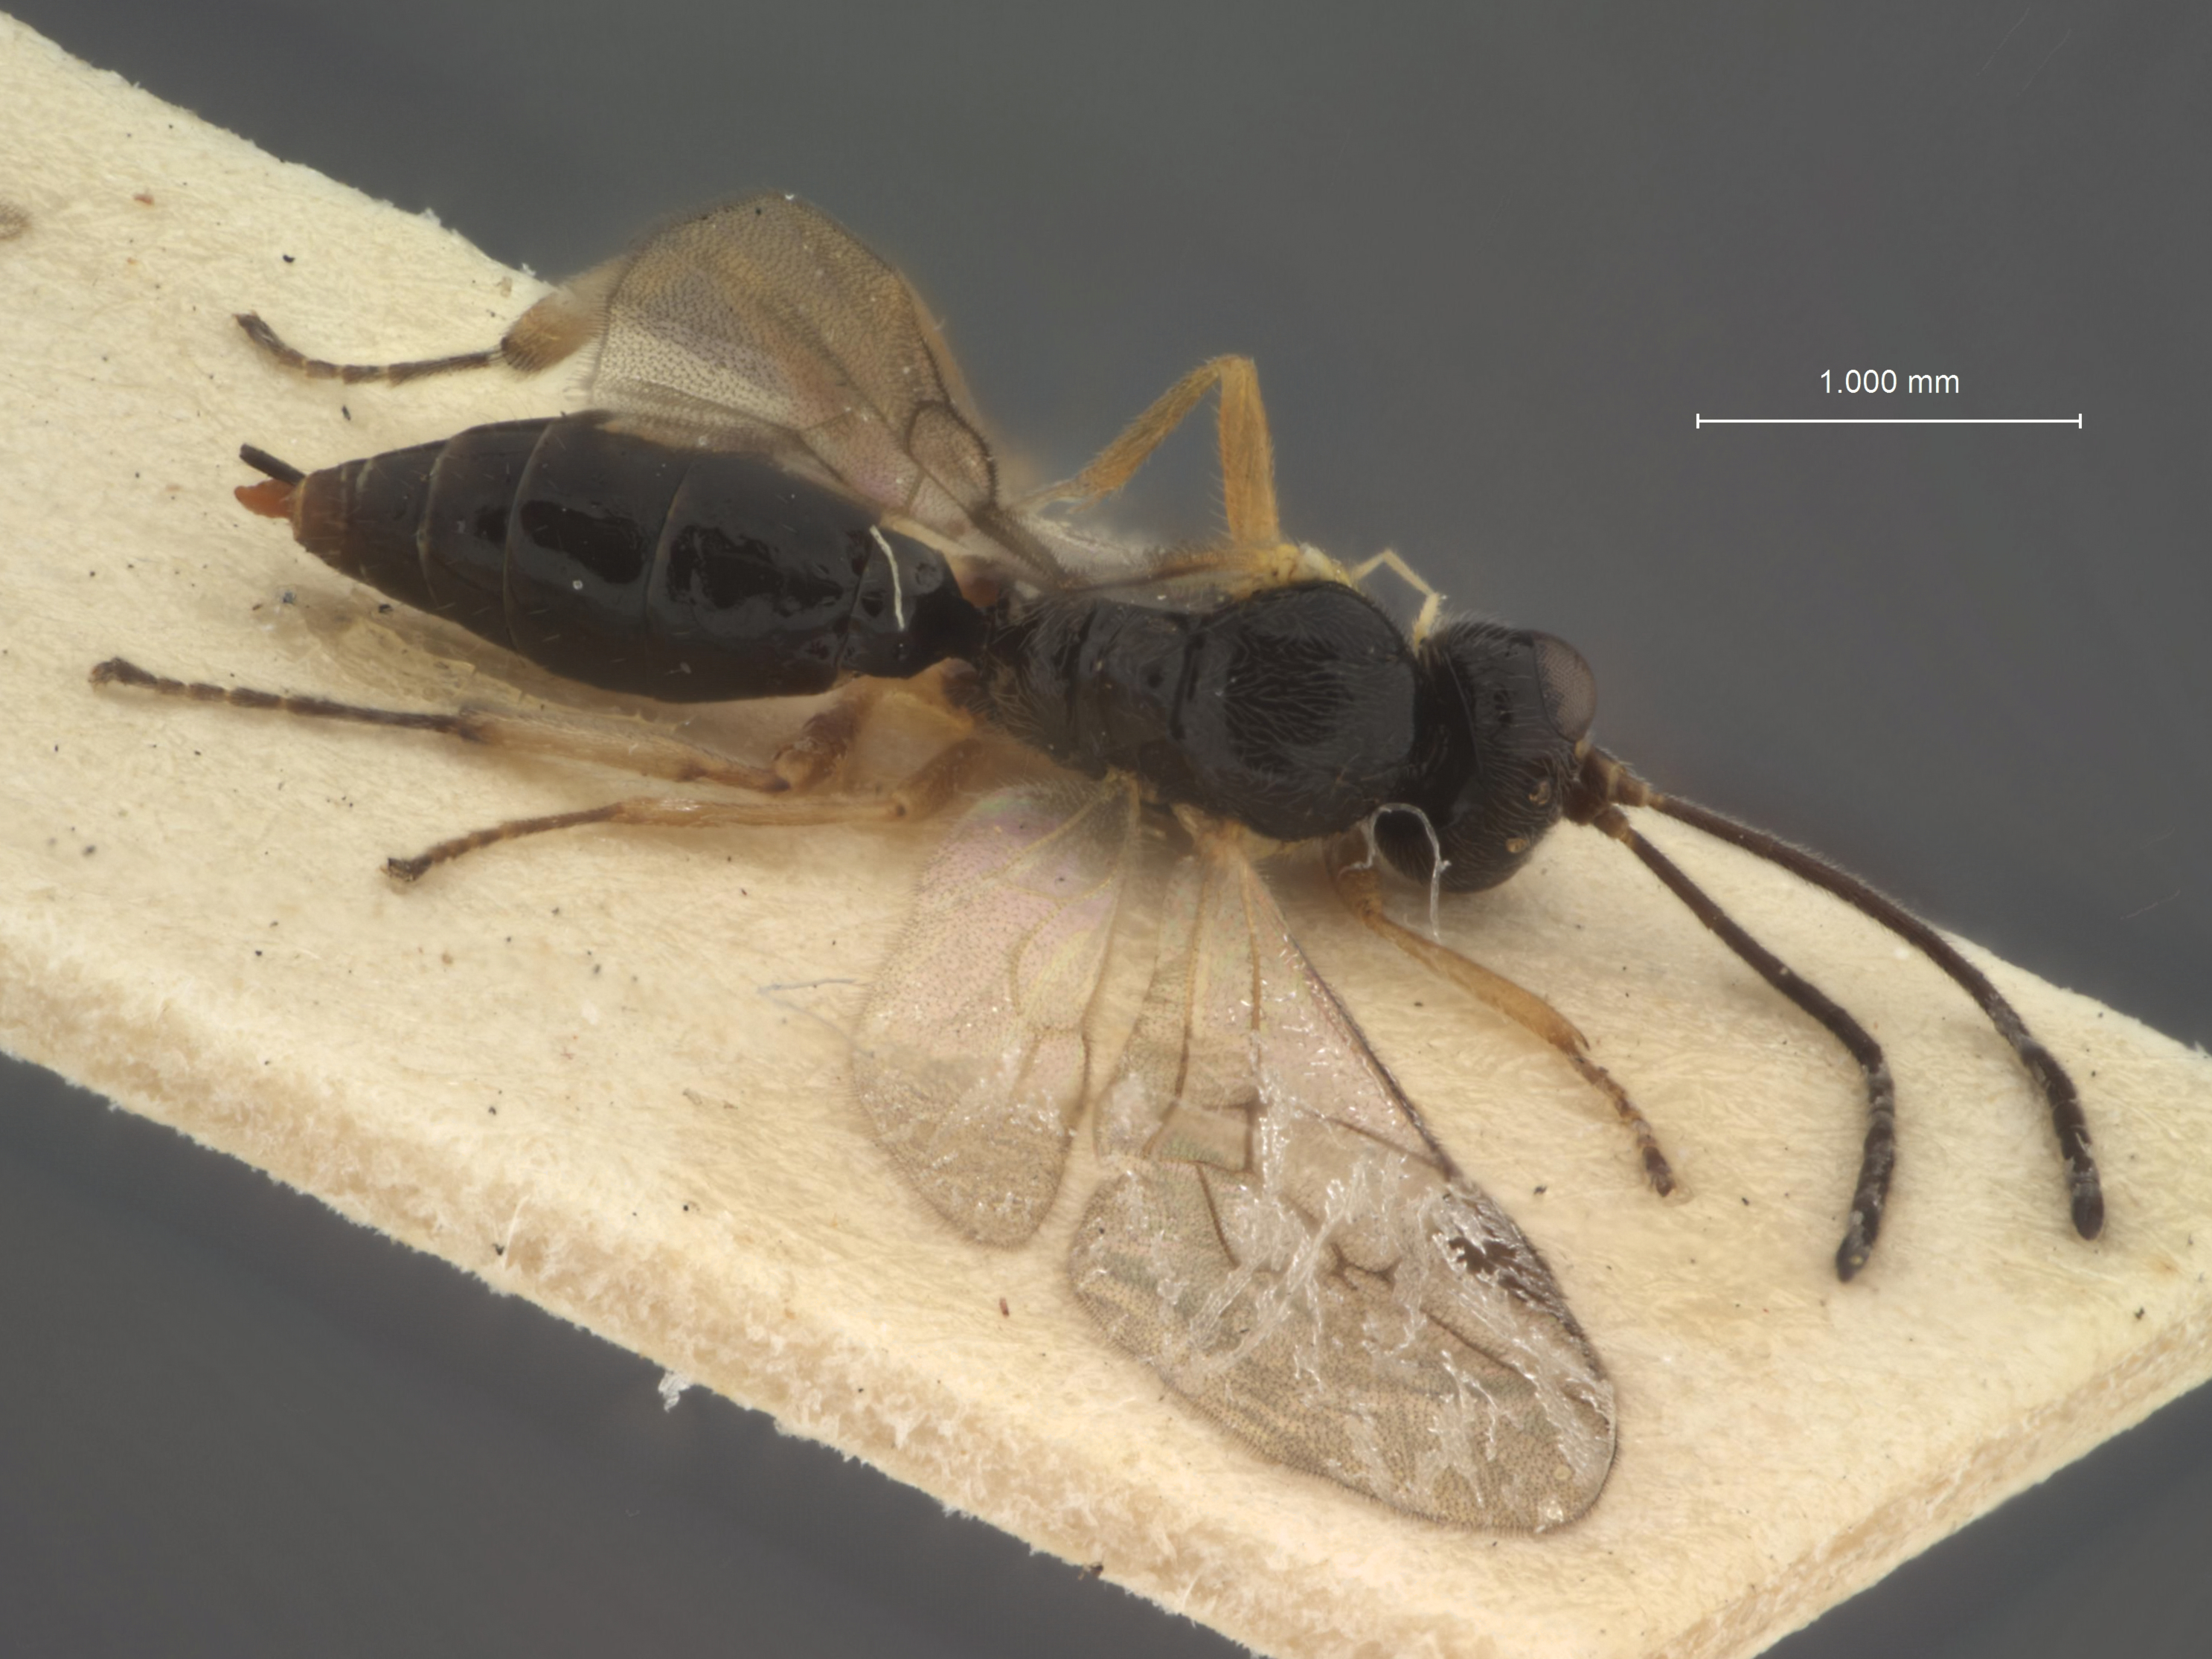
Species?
Adelognathus stelfoxi
